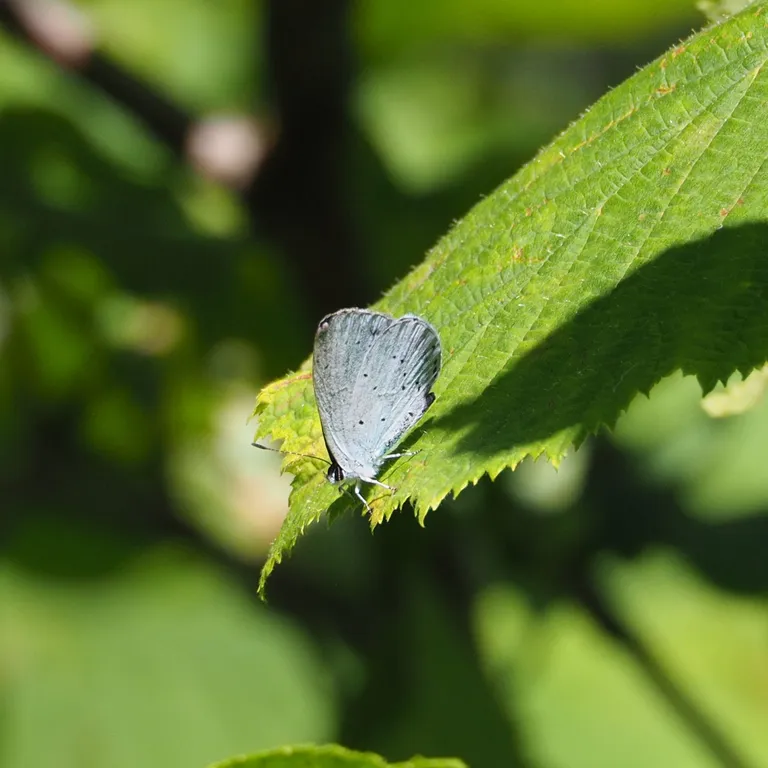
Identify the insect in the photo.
Celastrina argiolus
